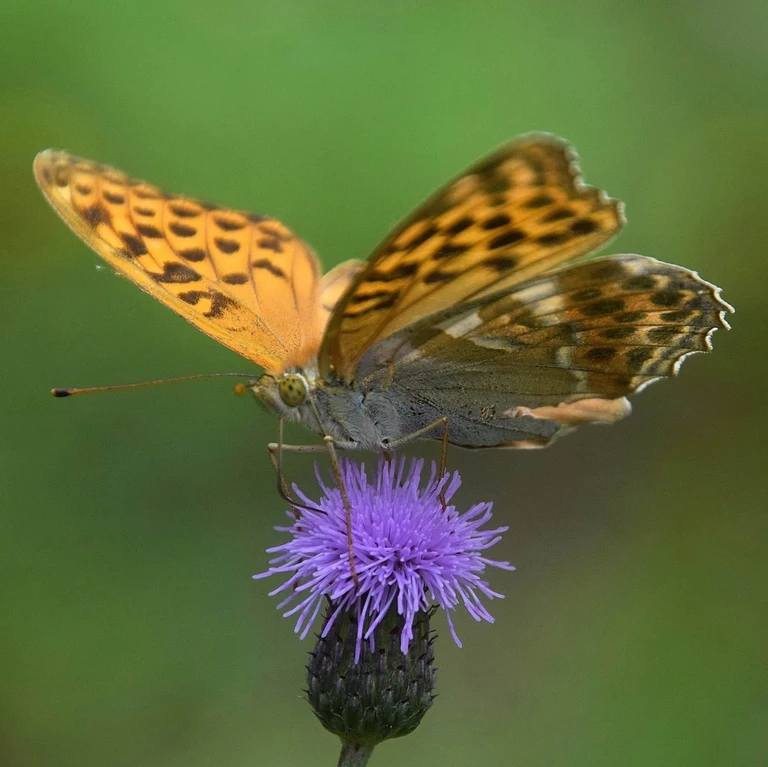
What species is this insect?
Argynnis paphia
